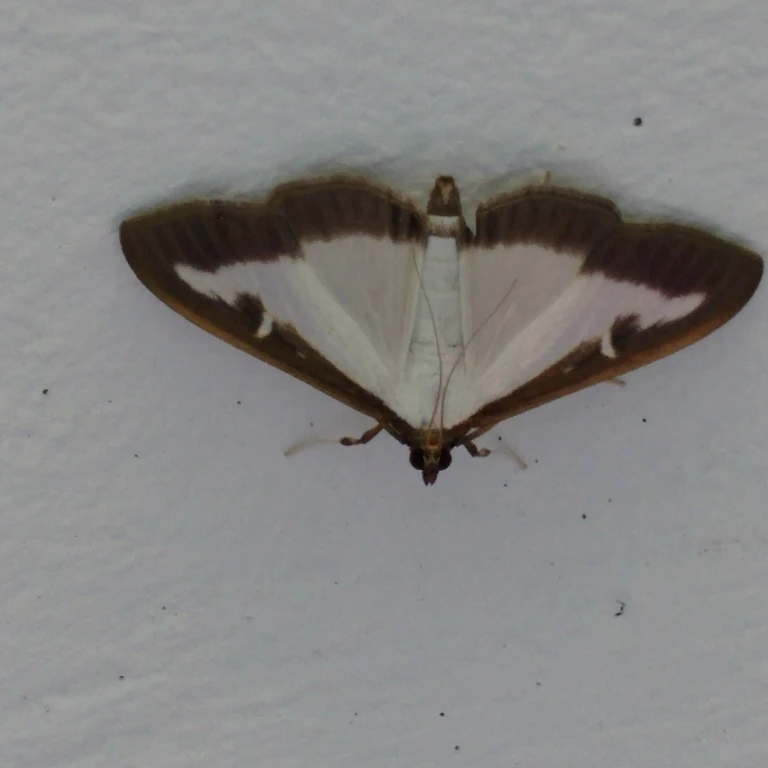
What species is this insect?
Cydalima perspectalis
